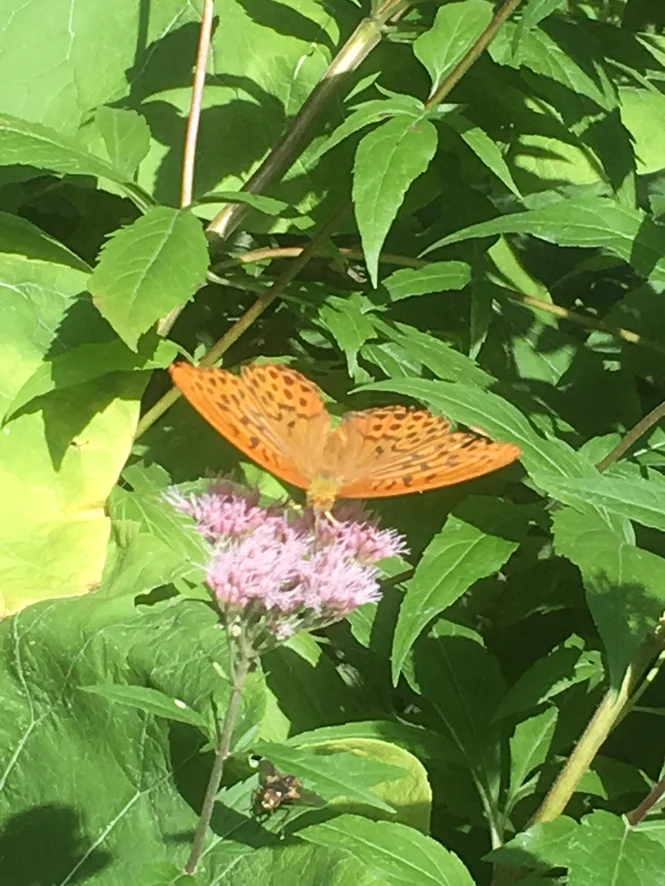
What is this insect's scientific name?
Argynnis paphia
